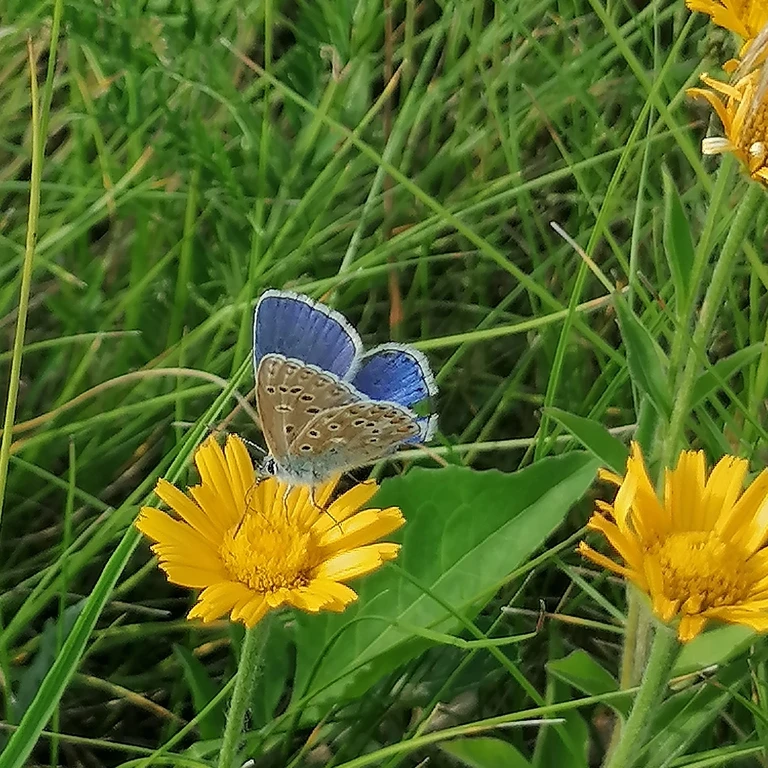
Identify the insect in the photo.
Lysandra bellargus
